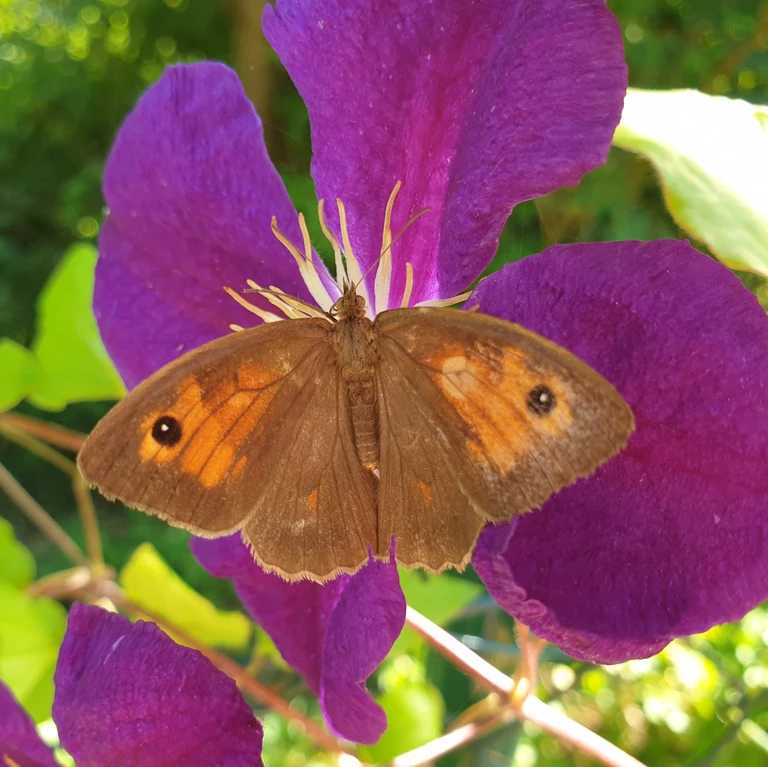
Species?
Maniola jurtina
